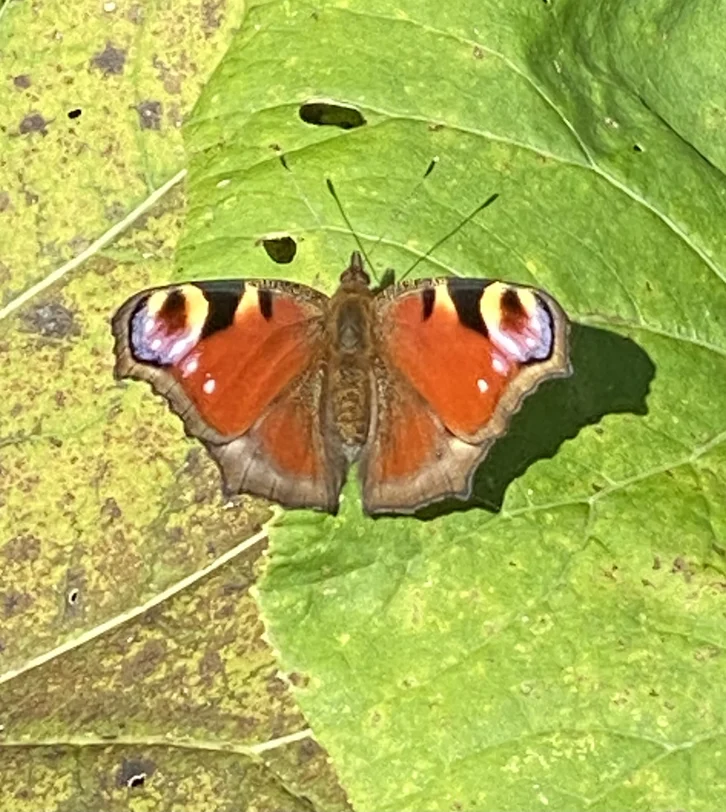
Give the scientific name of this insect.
Aglais io
